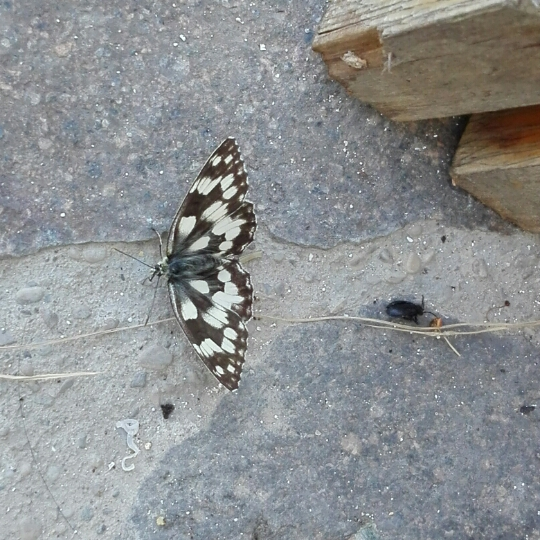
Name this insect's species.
Melanargia galathea
